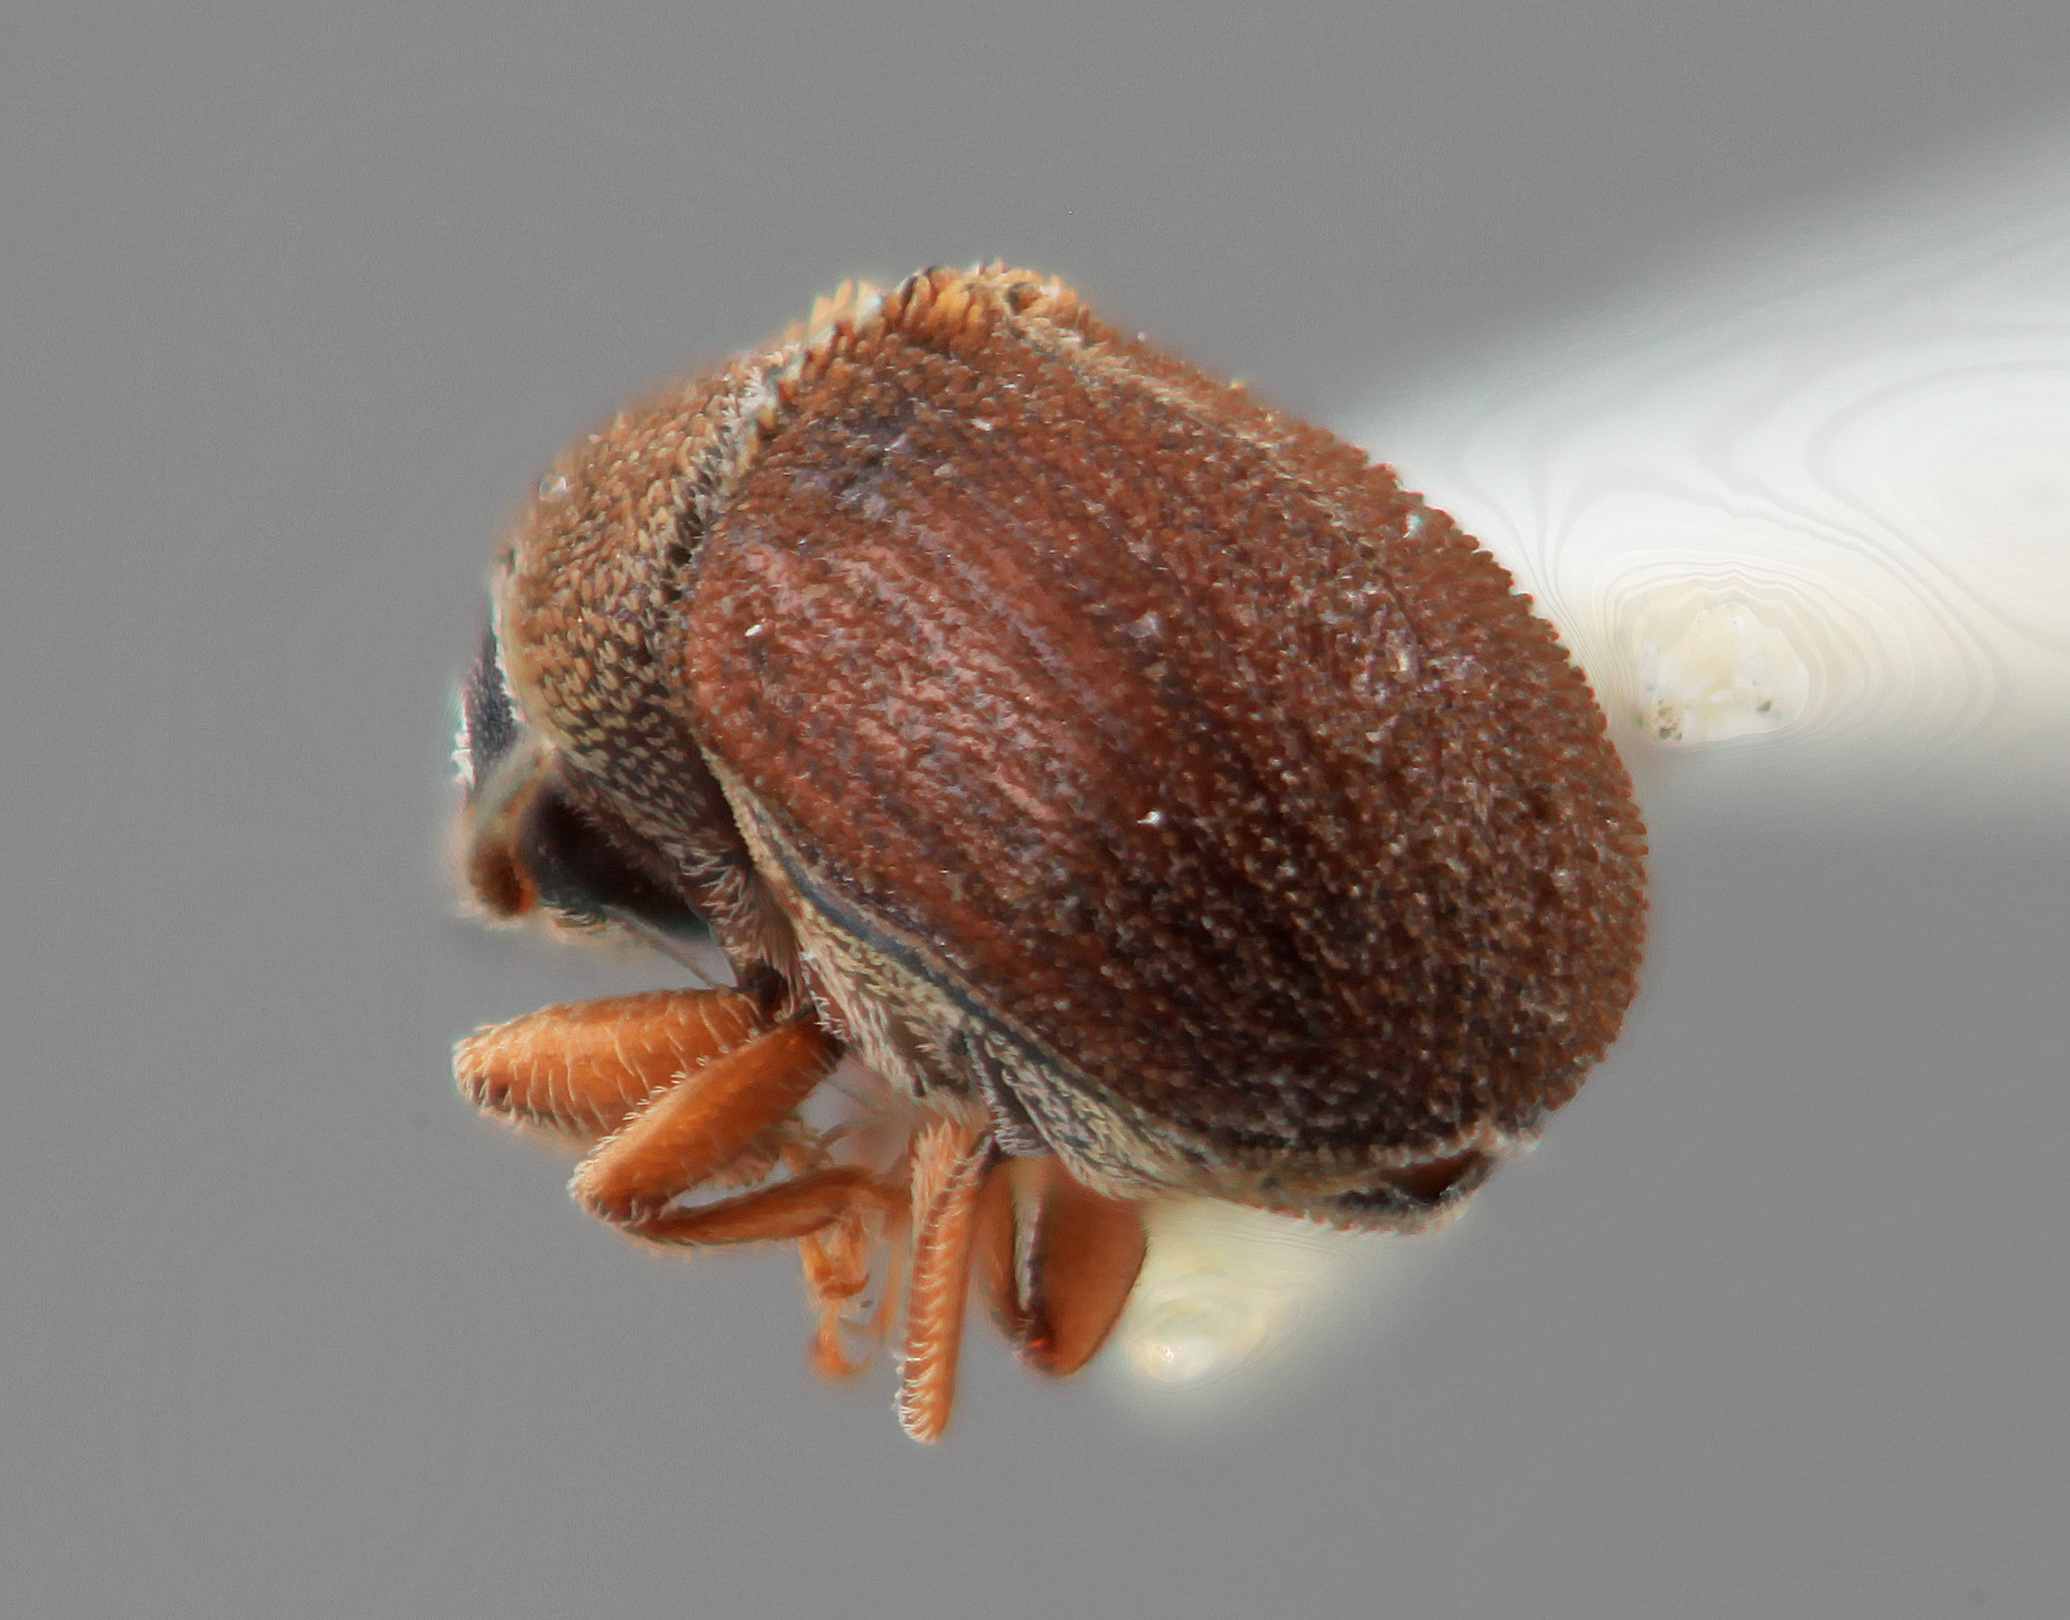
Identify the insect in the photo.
Chaetophloeus struthanthi
